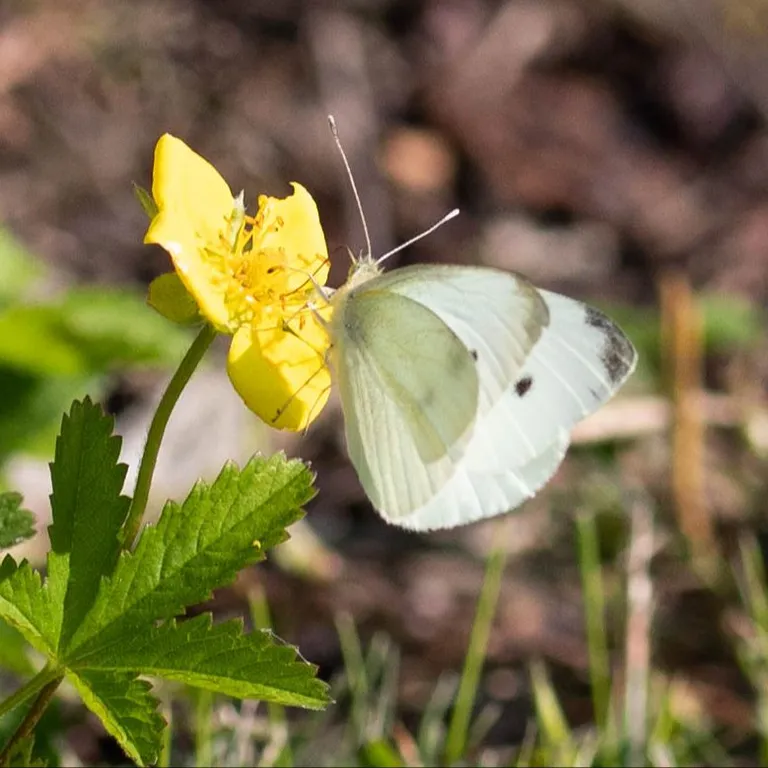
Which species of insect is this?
Pieris rapae
